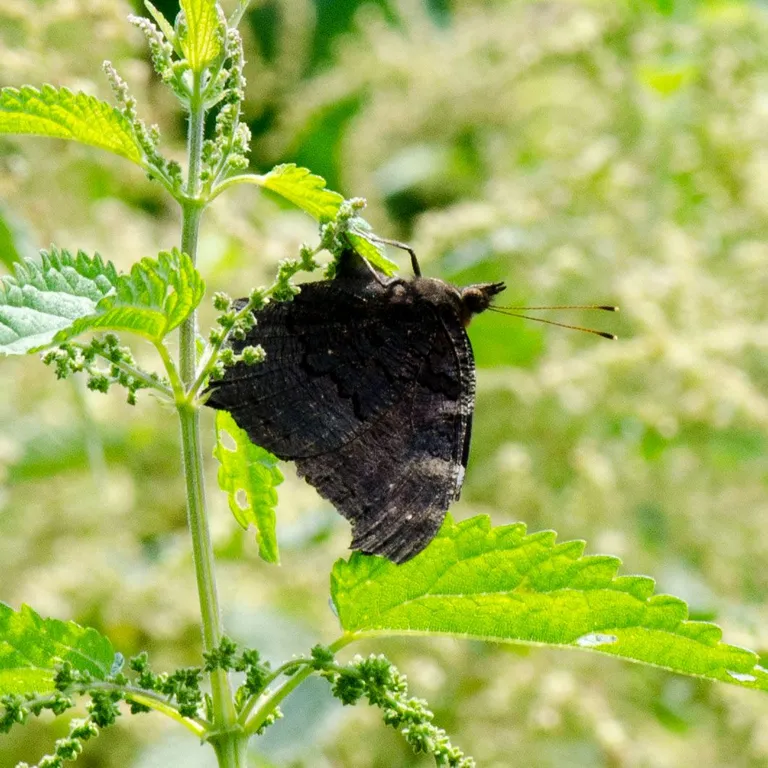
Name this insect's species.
Aglais io
